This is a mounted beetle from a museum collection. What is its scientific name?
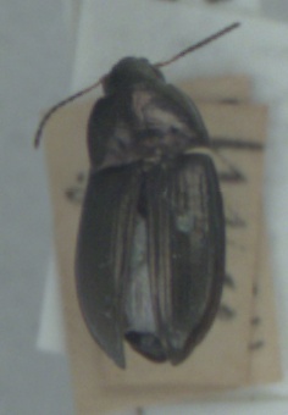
Amara aenea
